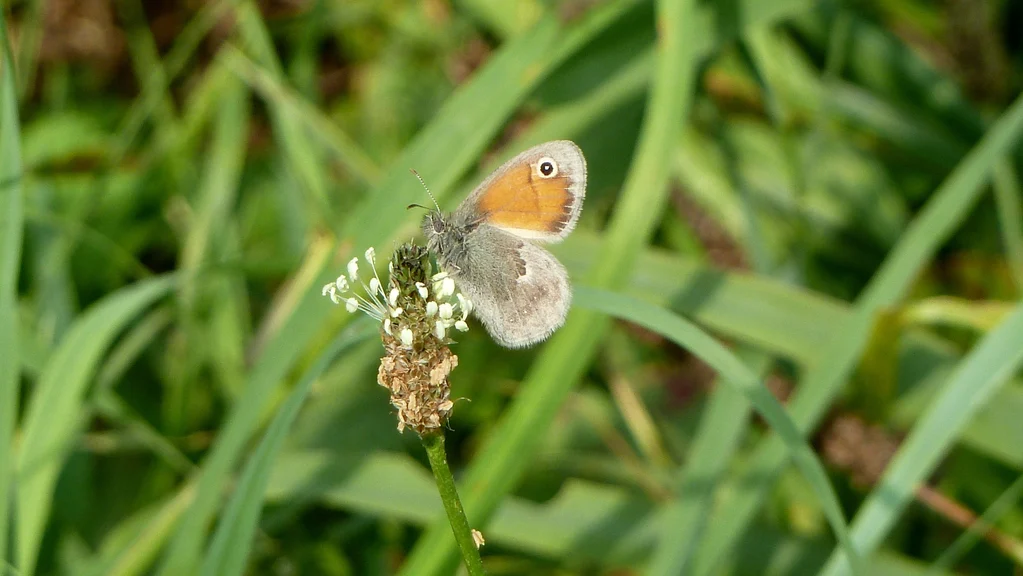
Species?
Coenonympha pamphilus
